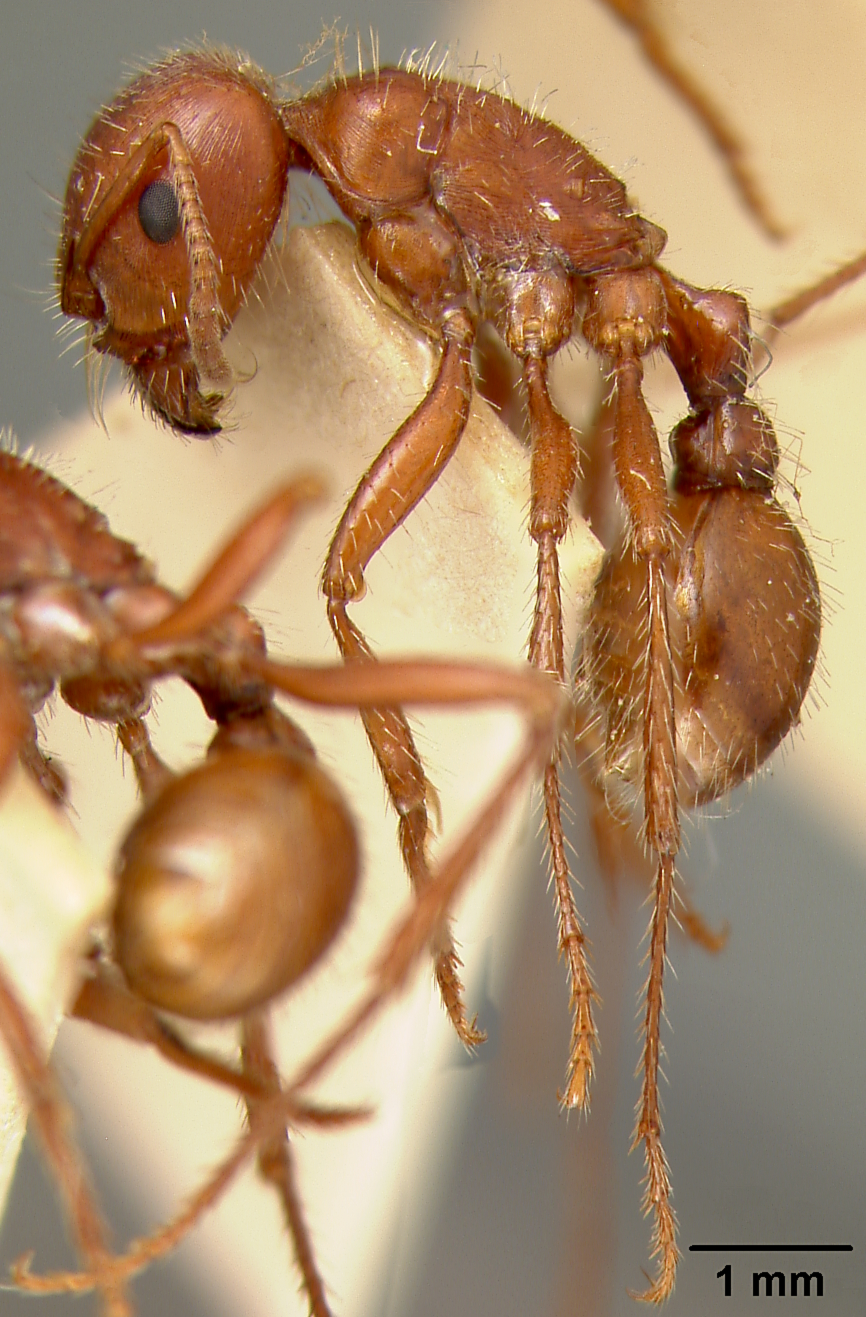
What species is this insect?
Pogonomyrmex sanctihyacinthi
